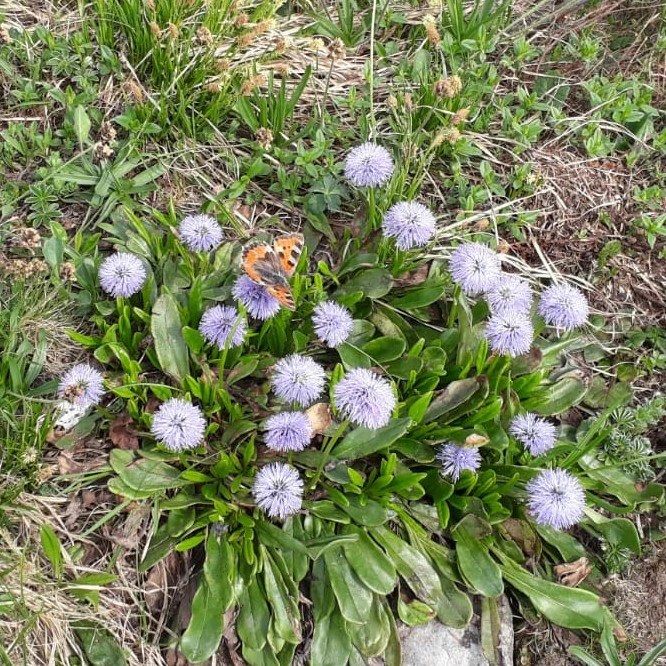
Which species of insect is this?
Aglais urticae
